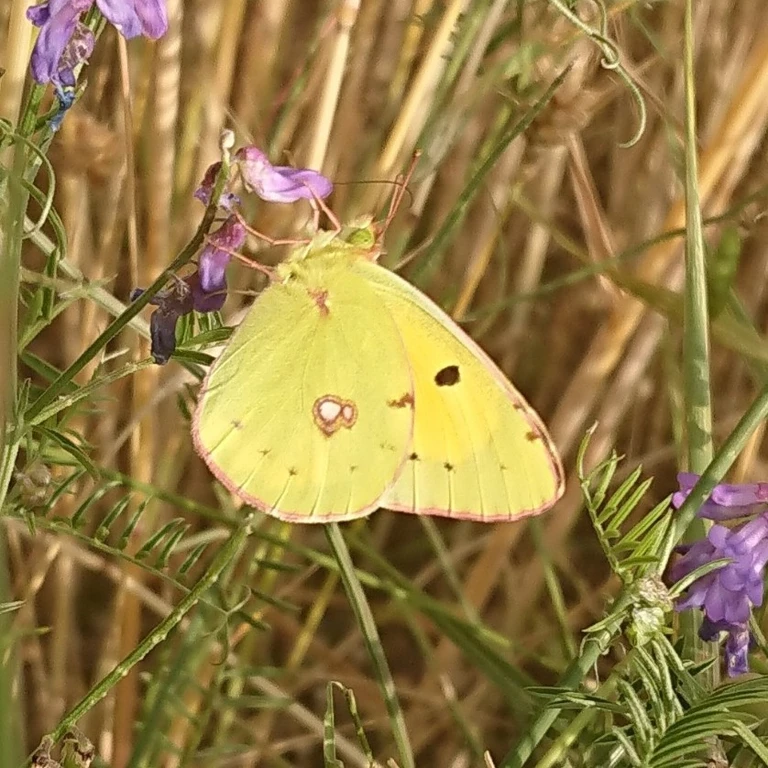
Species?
Colias croceus
